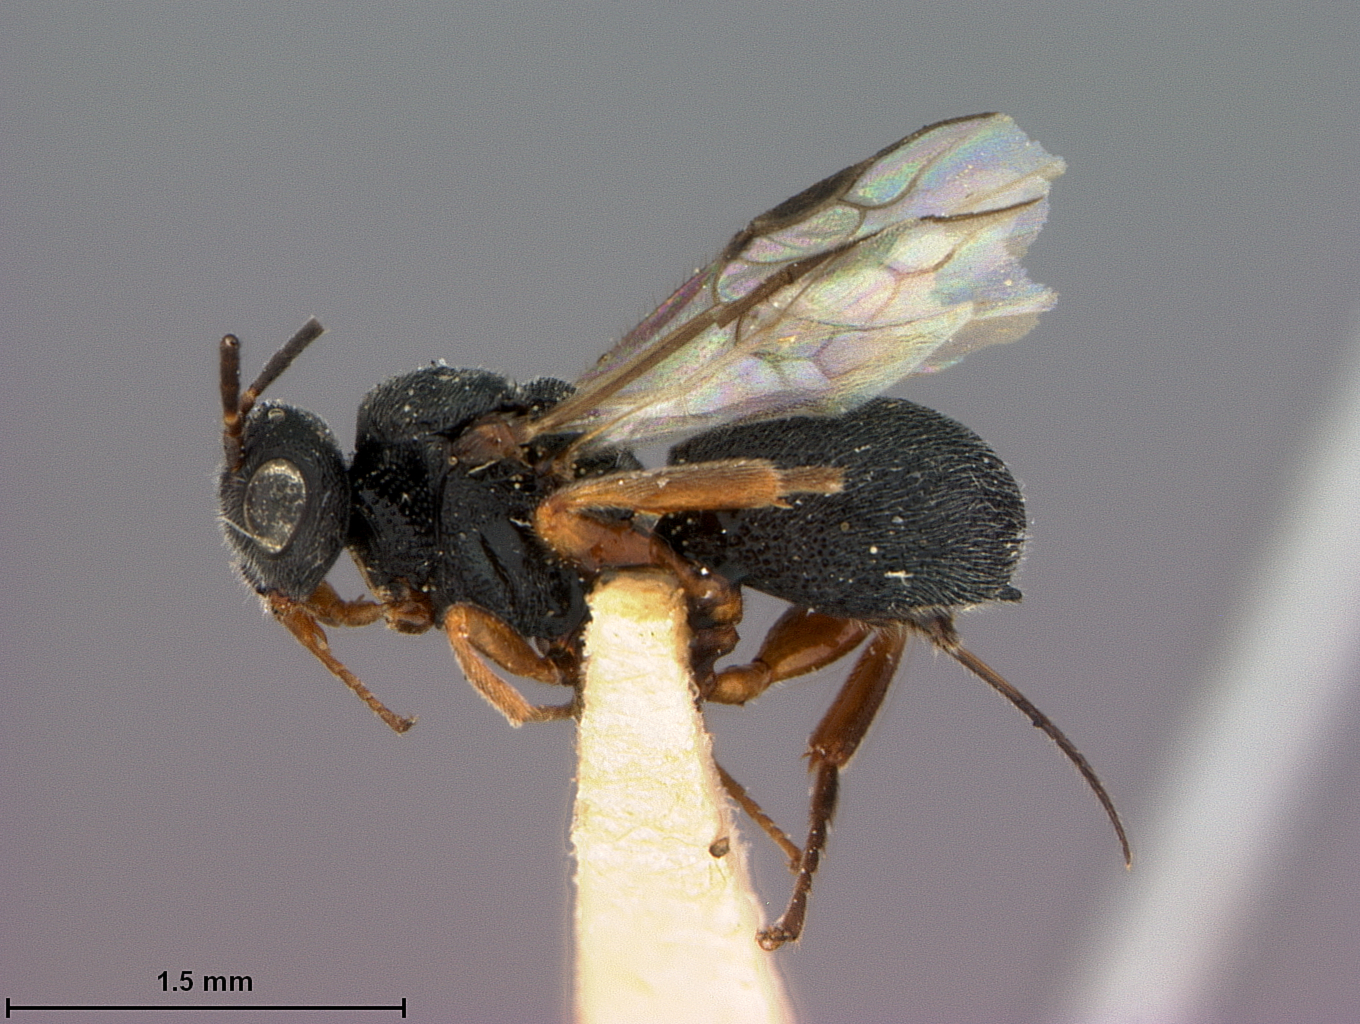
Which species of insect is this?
Urosigalphus acutulus
